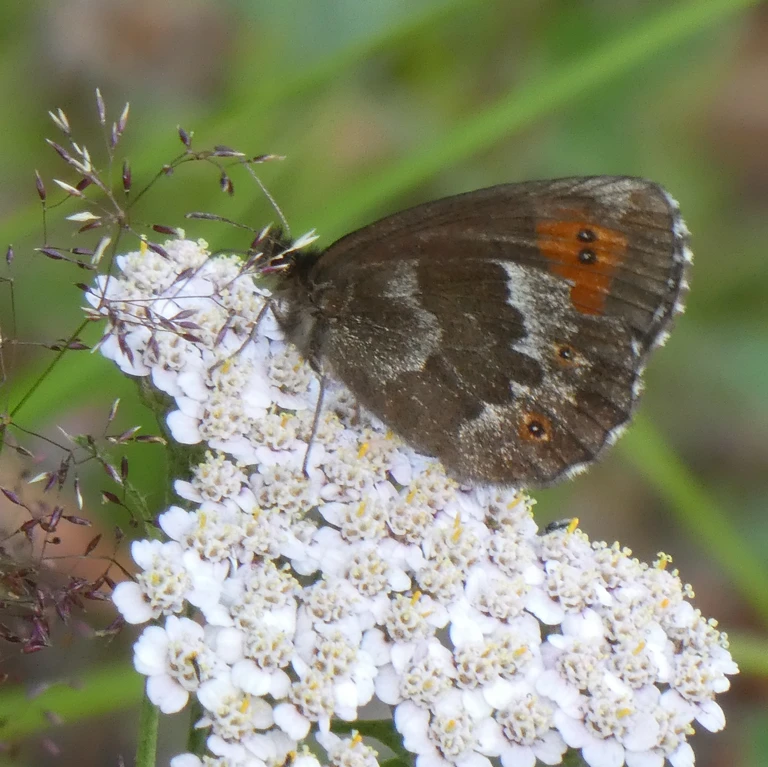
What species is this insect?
Erebia euryale
